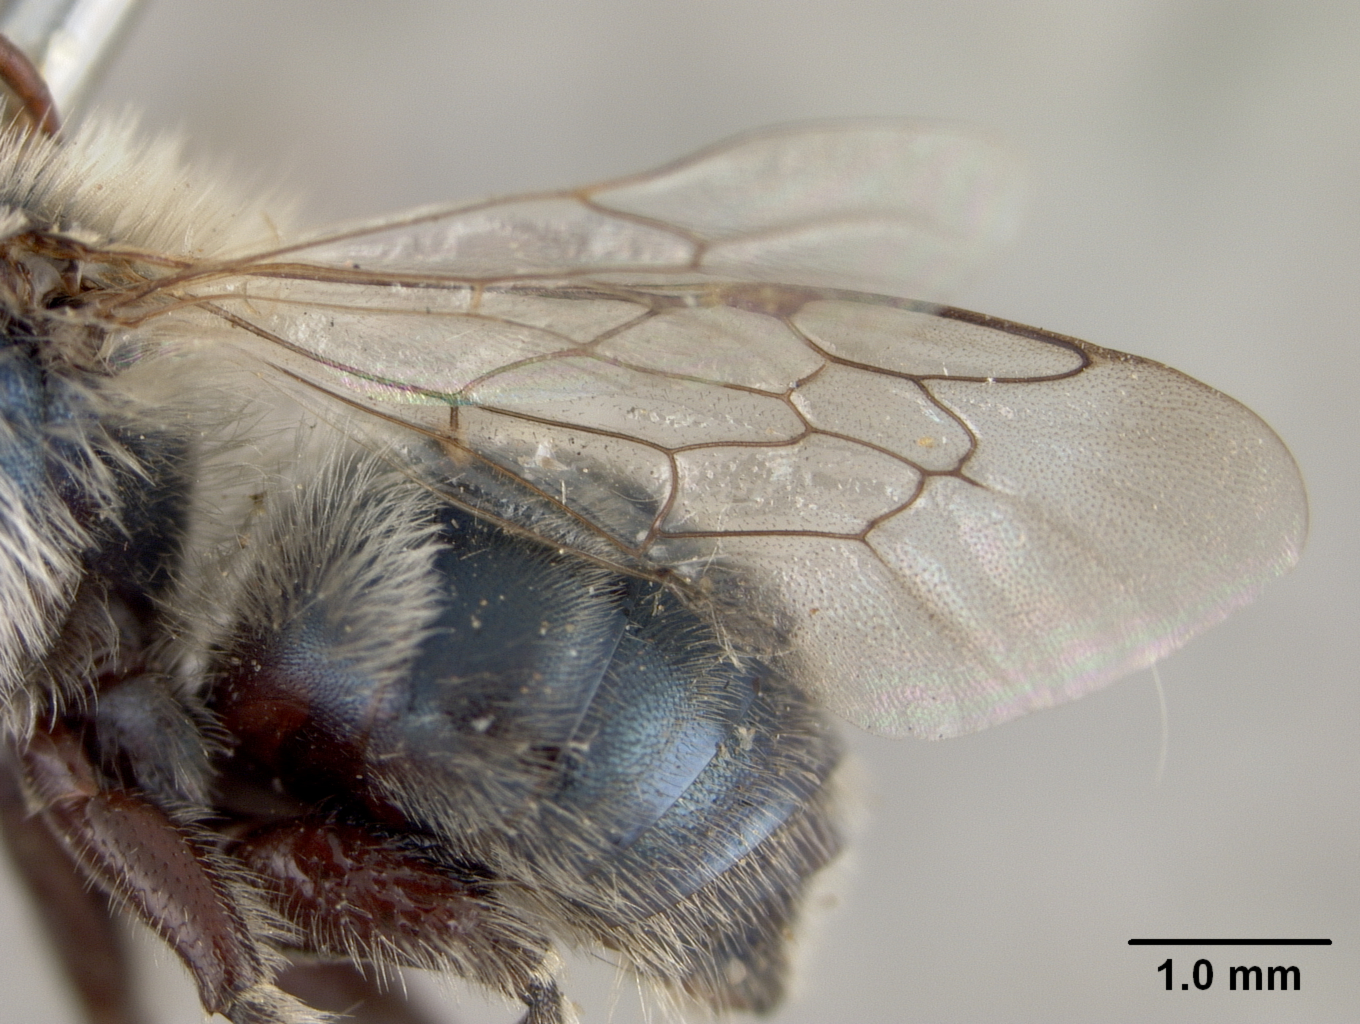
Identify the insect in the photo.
Osmia physariae
